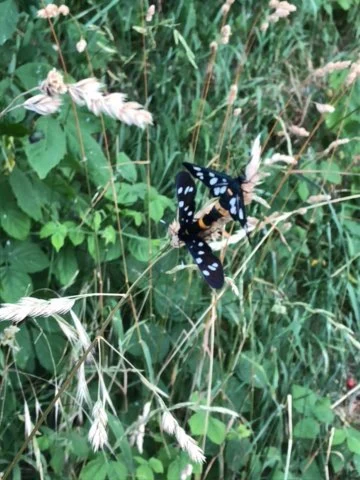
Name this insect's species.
Amata phegea
